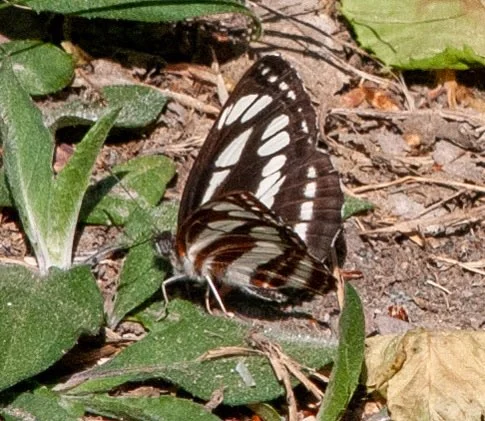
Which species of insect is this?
Neptis sappho
